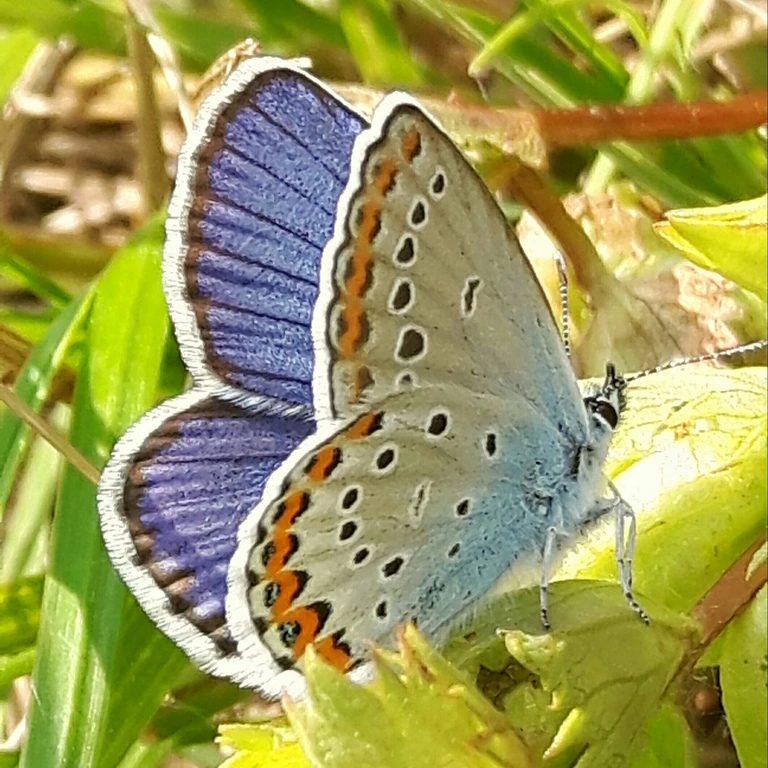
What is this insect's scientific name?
Plebejus argyrognomon
